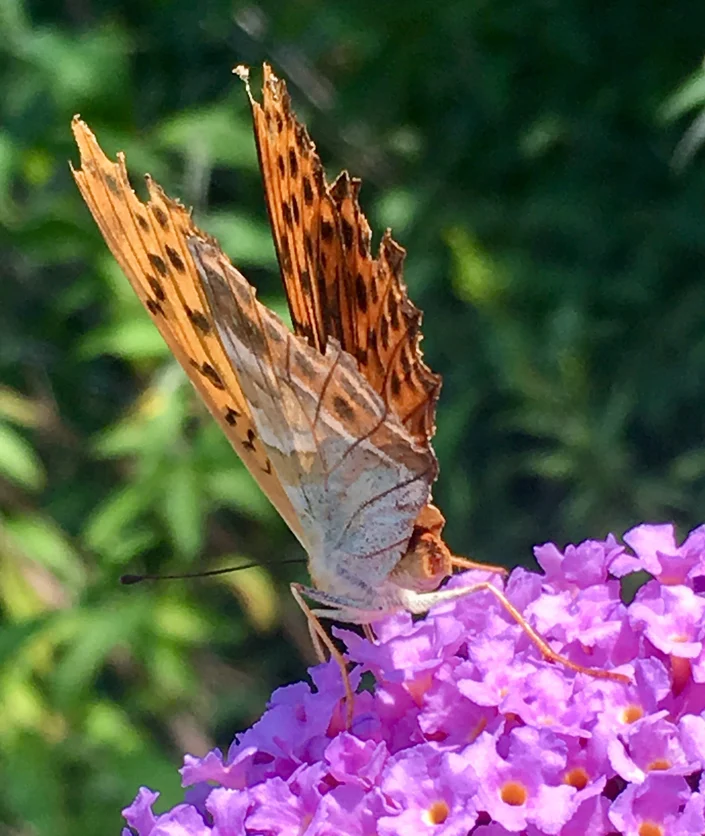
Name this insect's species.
Argynnis paphia
